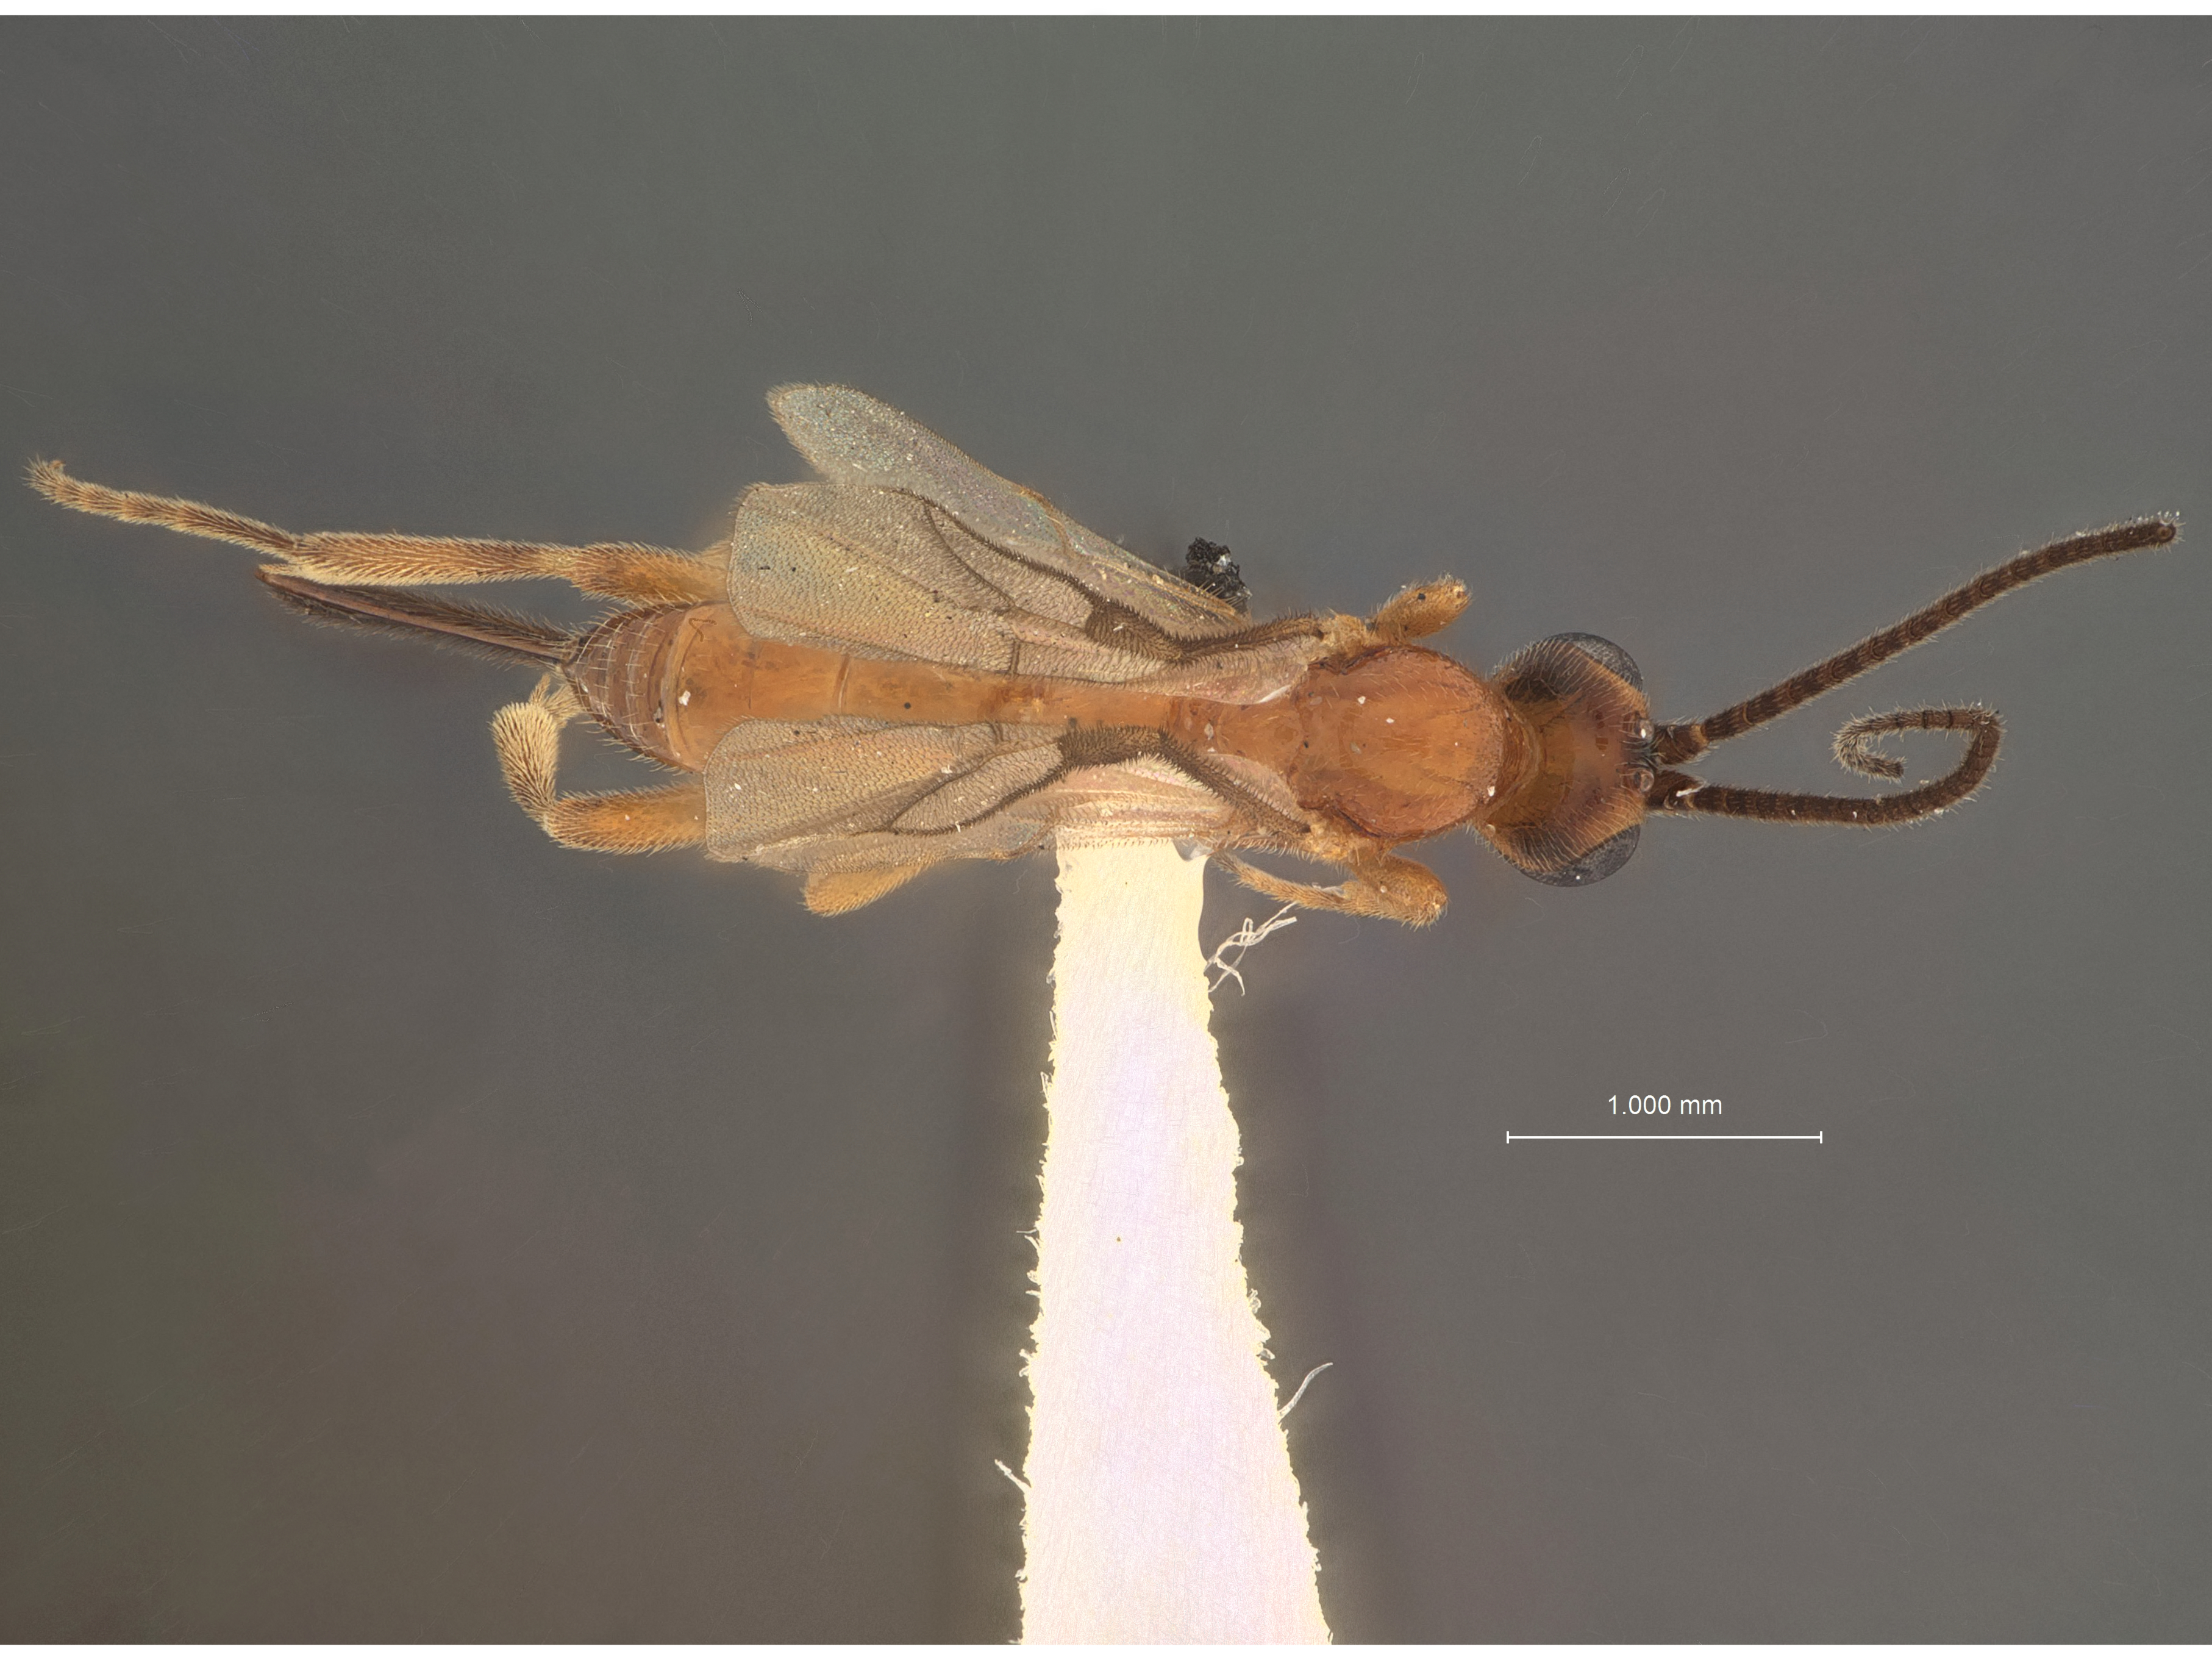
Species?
Orgilus disparilis
